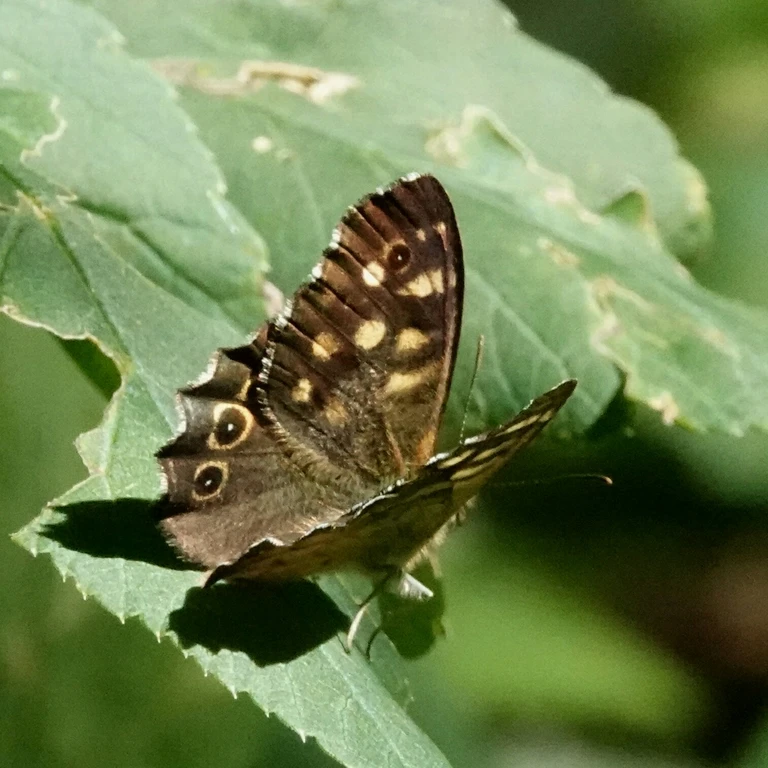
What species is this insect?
Pararge aegeria
